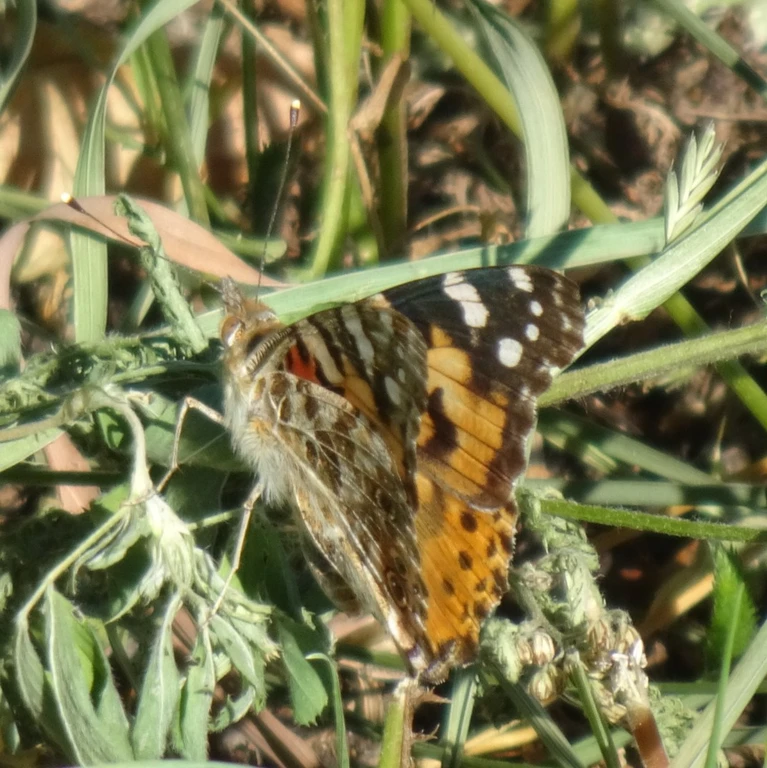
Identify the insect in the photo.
Vanessa cardui
